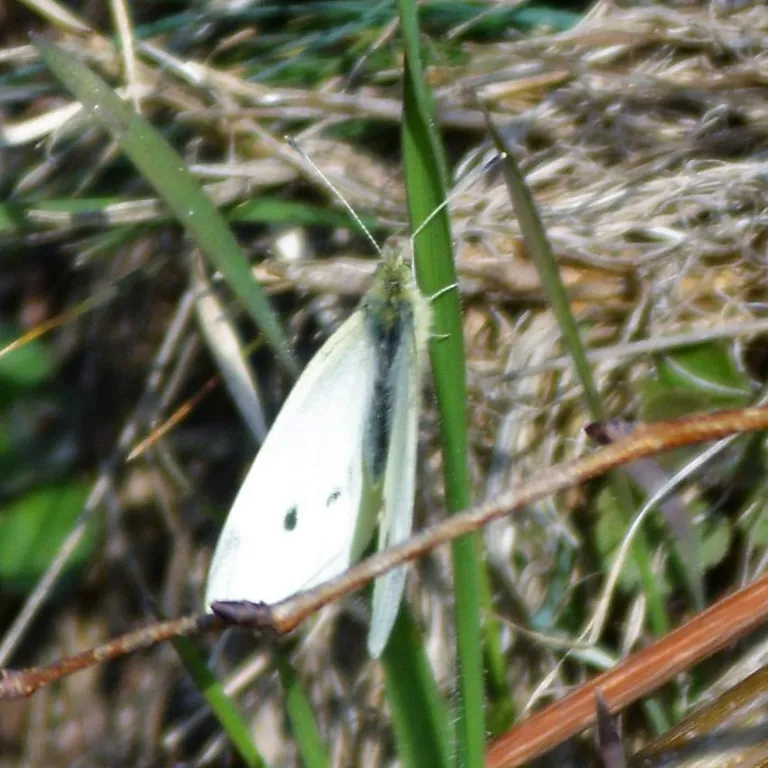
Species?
Pieris rapae
